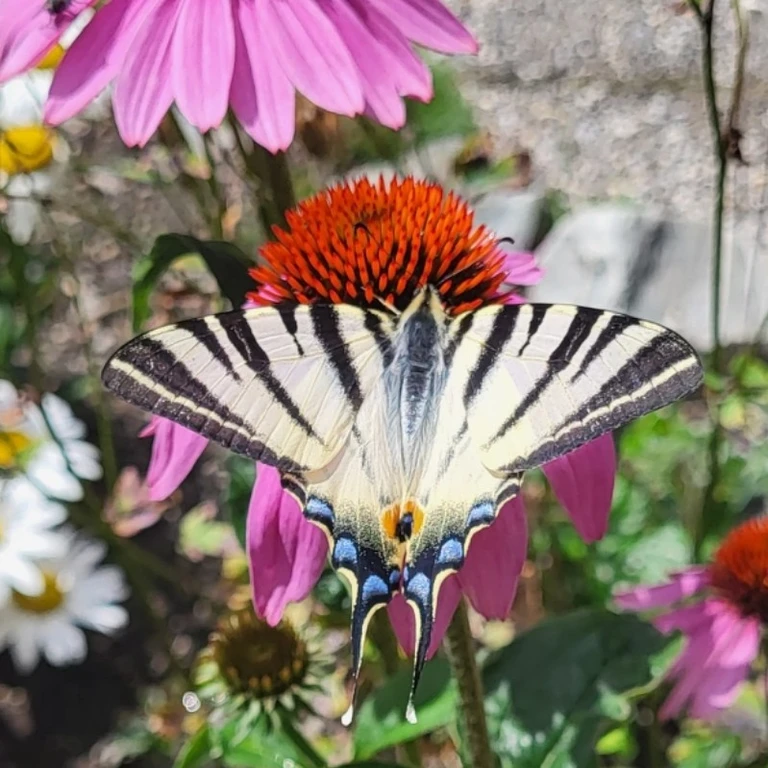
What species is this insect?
Iphiclides podalirius
